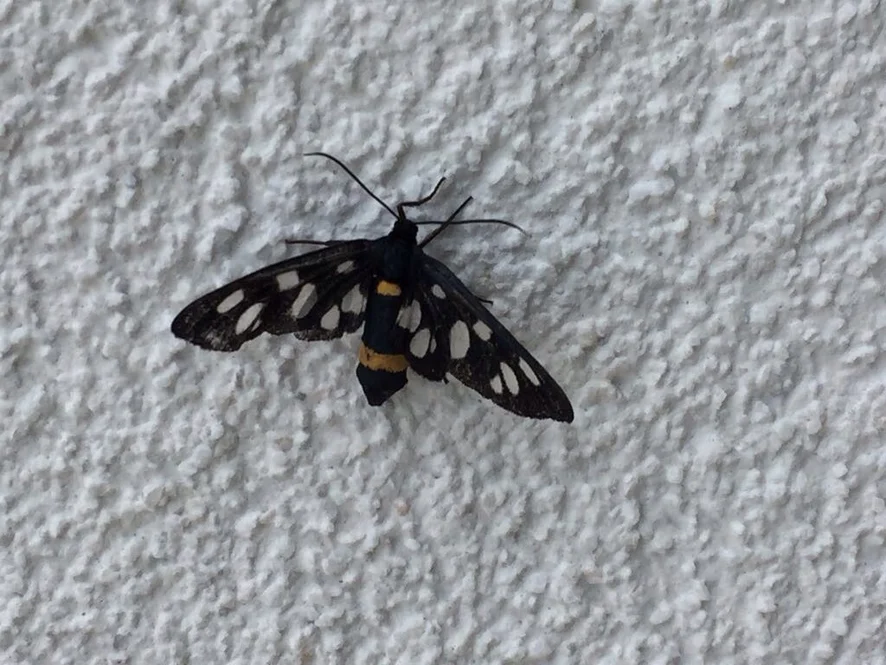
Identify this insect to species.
Amata phegea
